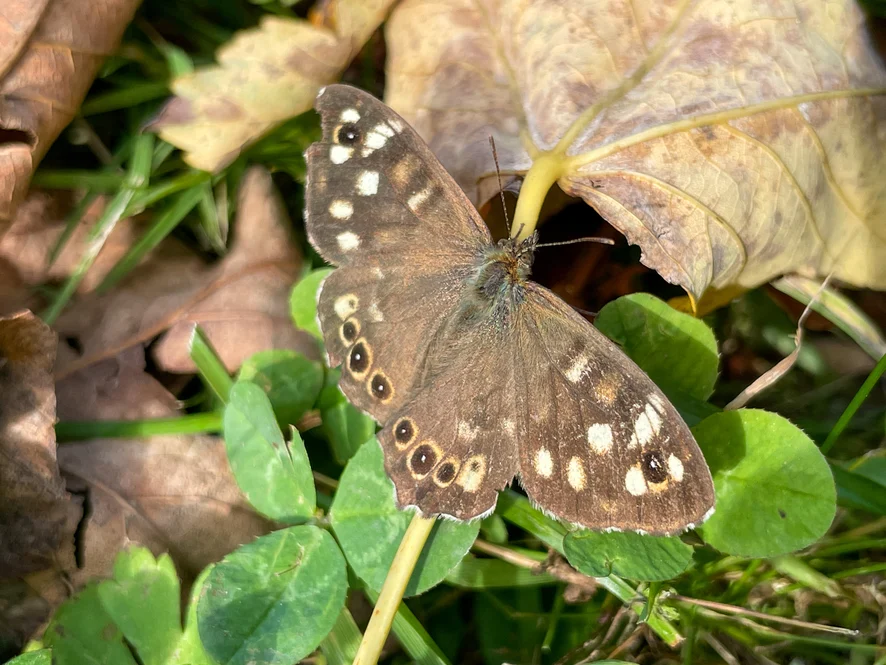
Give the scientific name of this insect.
Pararge aegeria
